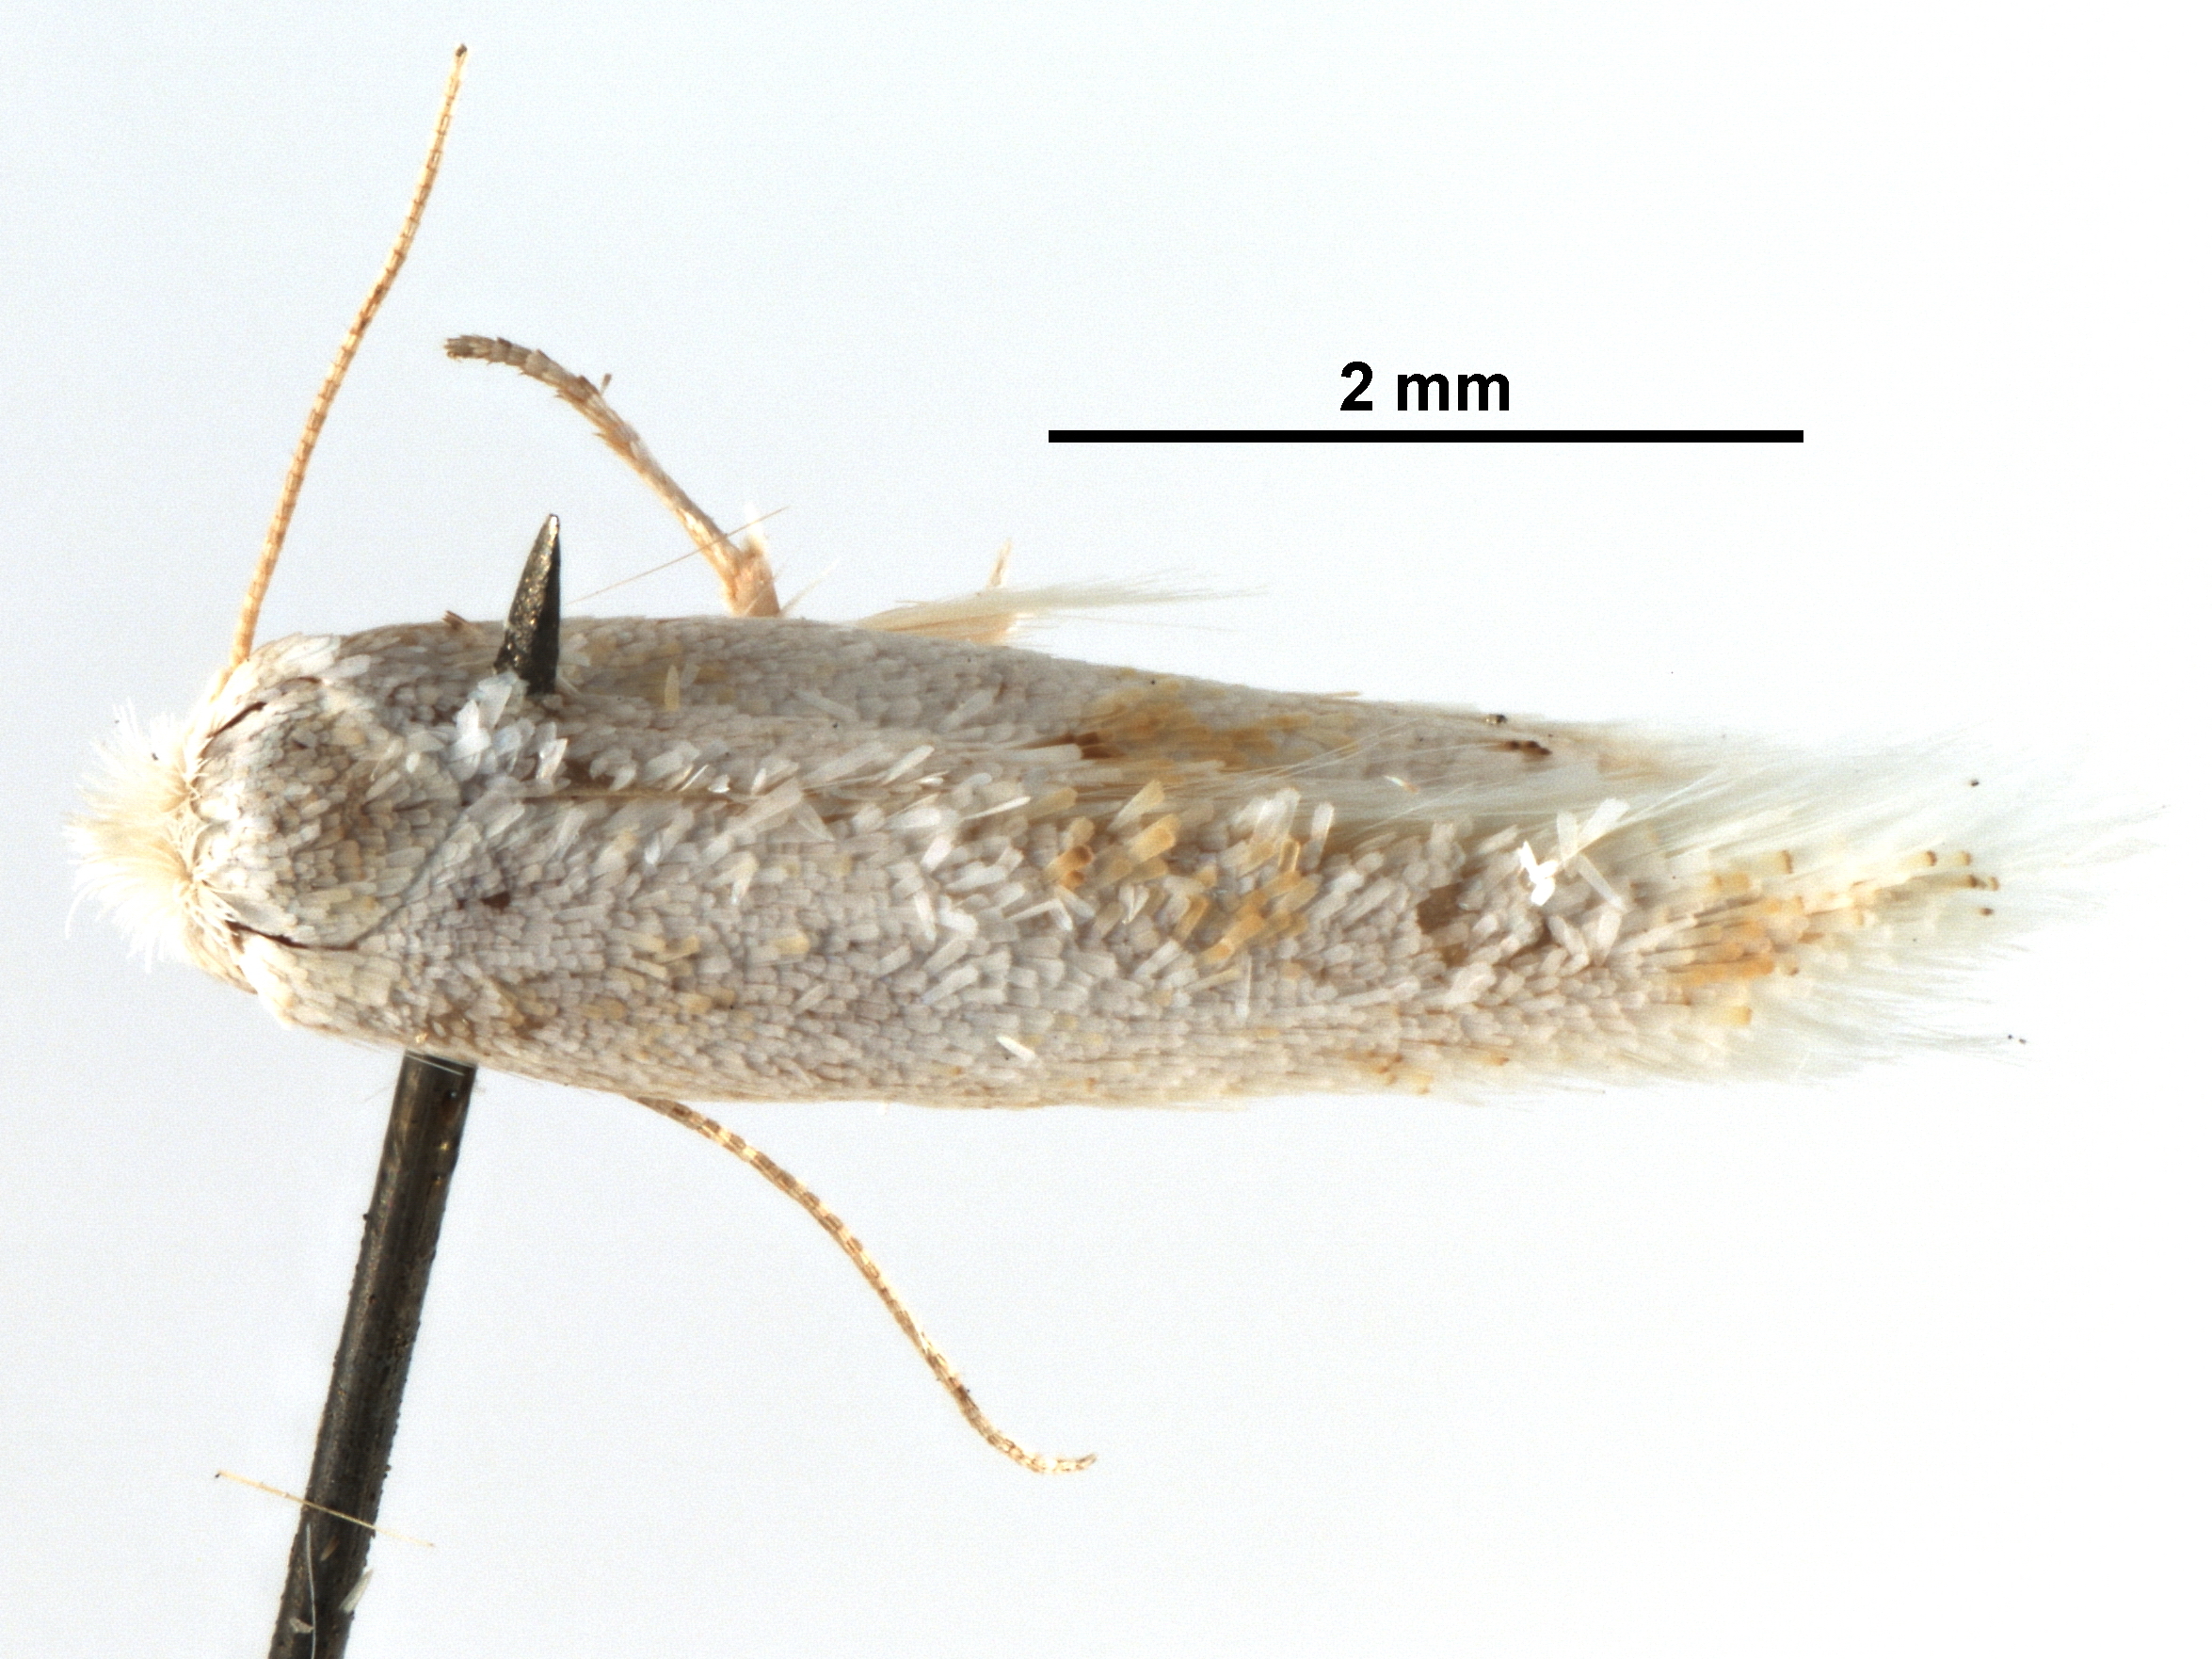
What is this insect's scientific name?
Bucculatrix latella
